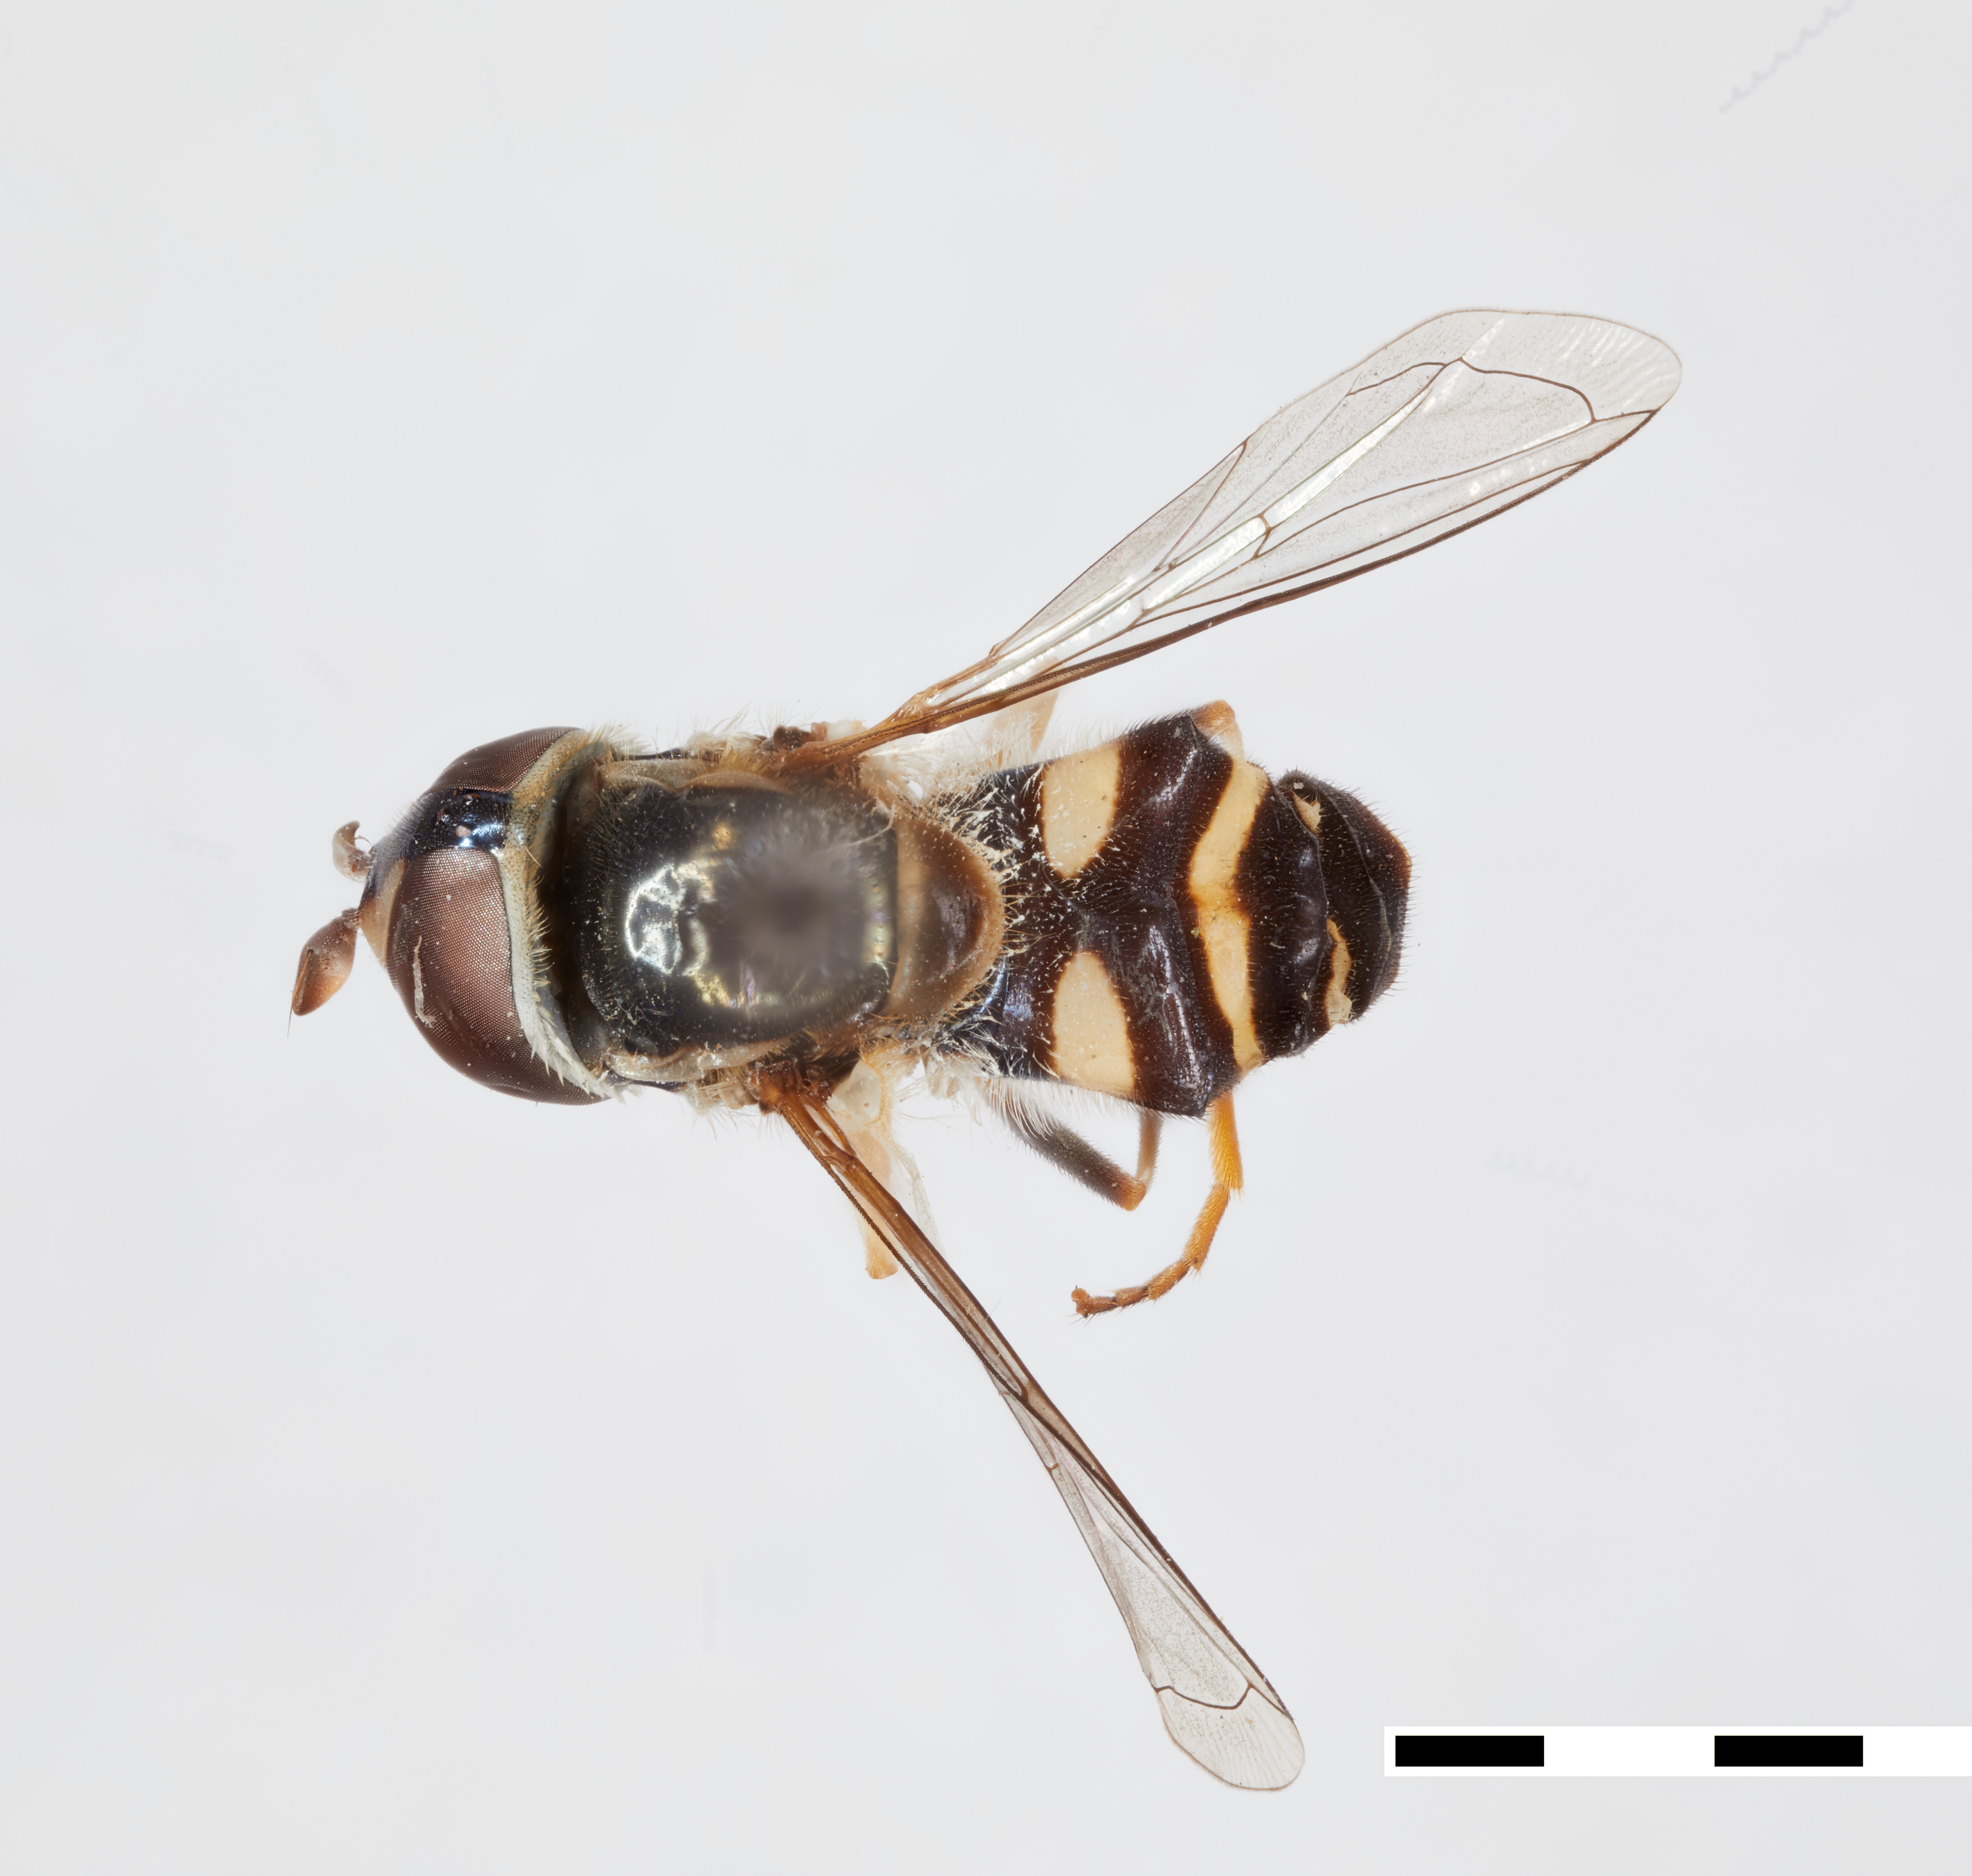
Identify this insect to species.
Epistrophe magnicornis
